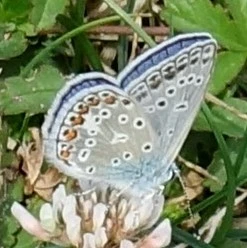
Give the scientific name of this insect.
Polyommatus icarus
